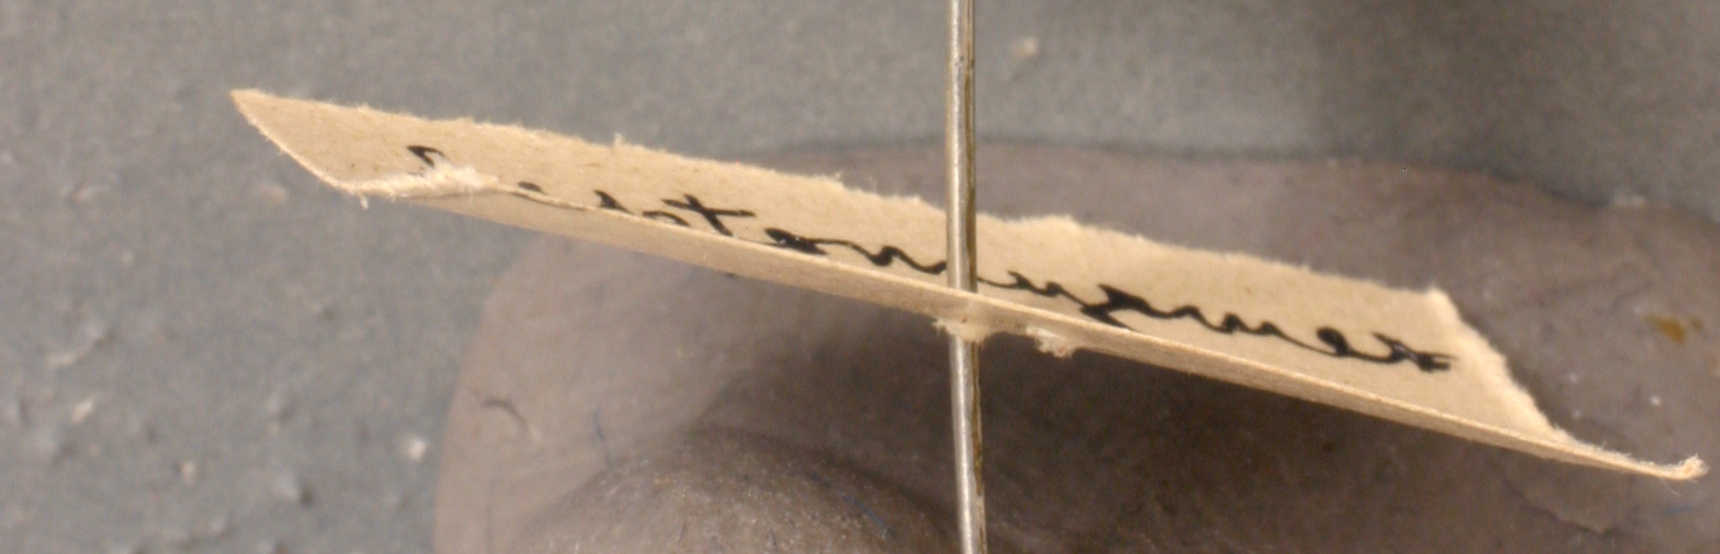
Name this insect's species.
Leptomyrmex niger
